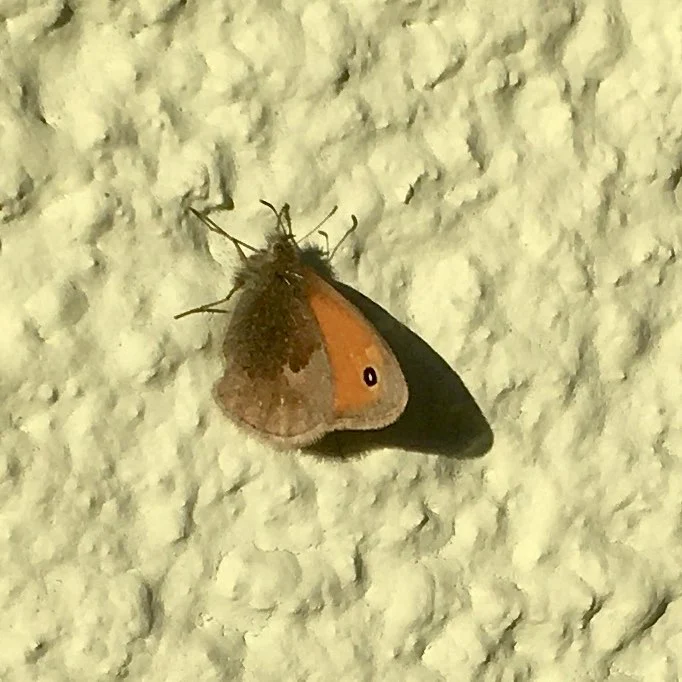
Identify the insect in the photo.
Coenonympha pamphilus
